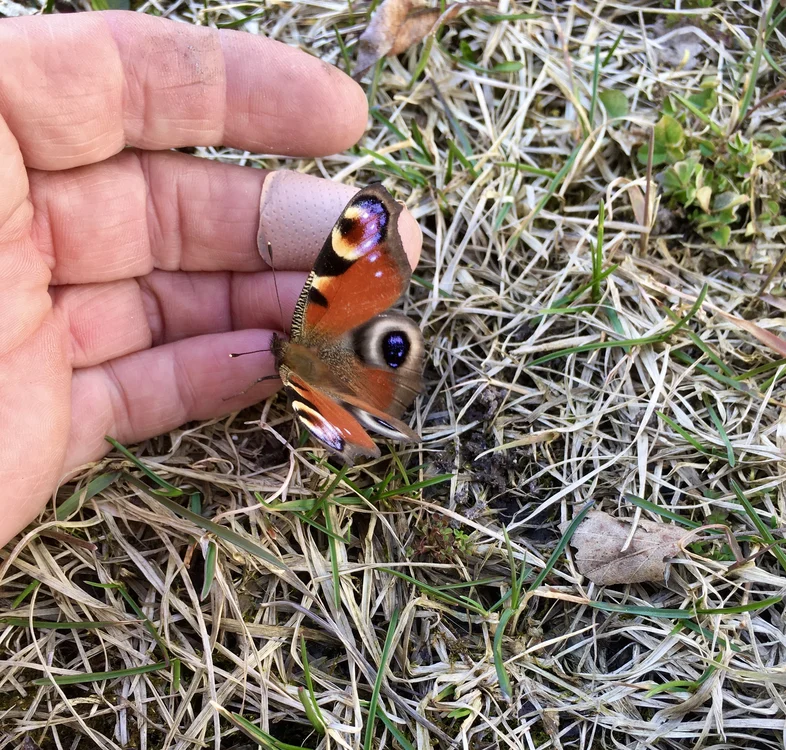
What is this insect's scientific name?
Aglais io
